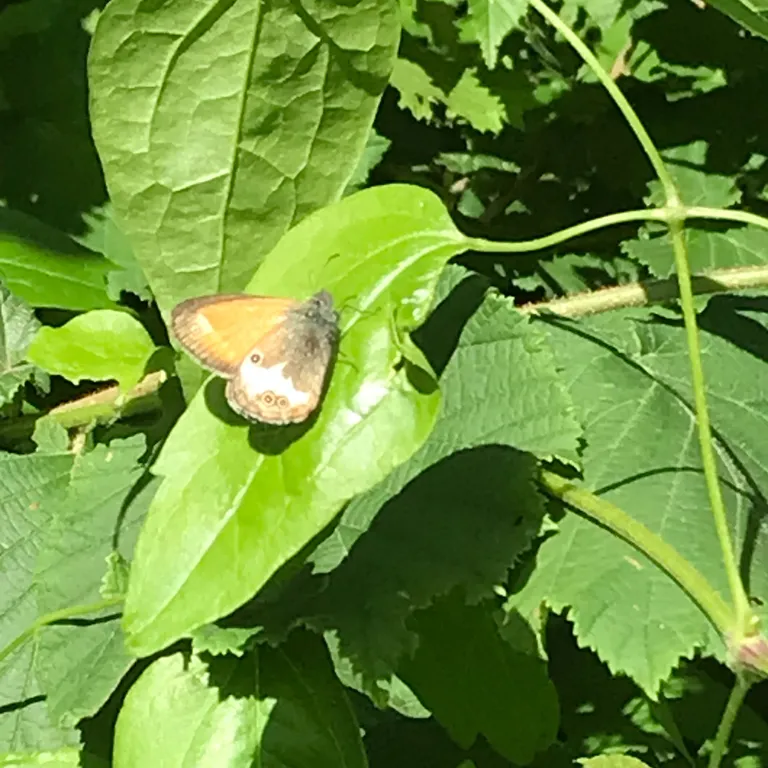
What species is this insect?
Coenonympha arcania
